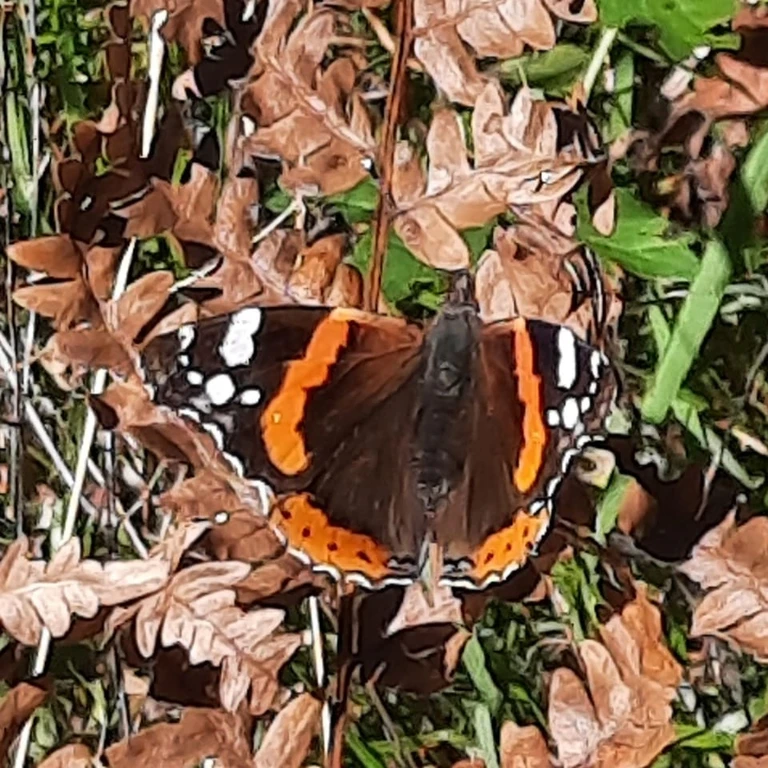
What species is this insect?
Vanessa atalanta
